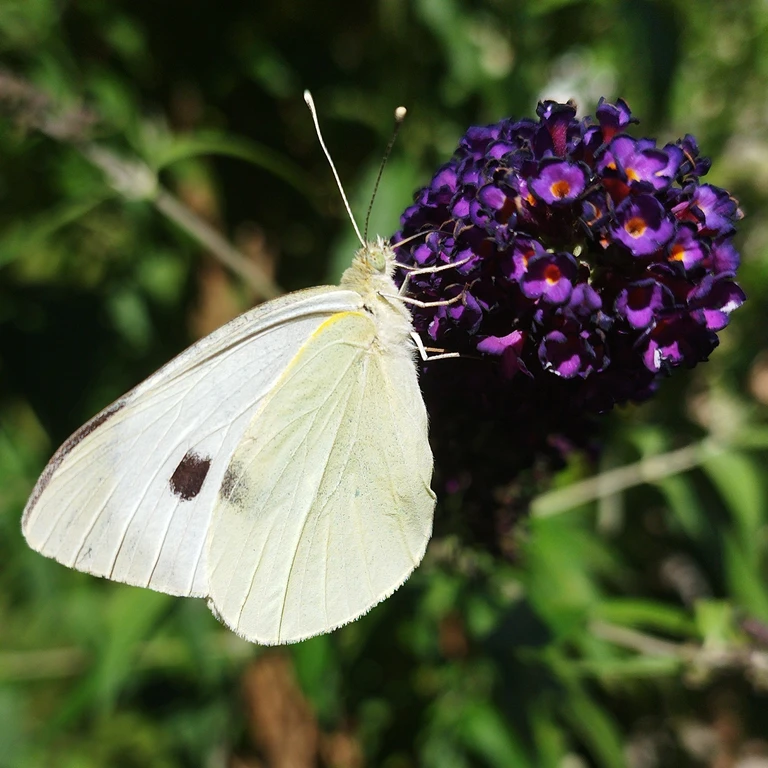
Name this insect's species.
Pieris brassicae
